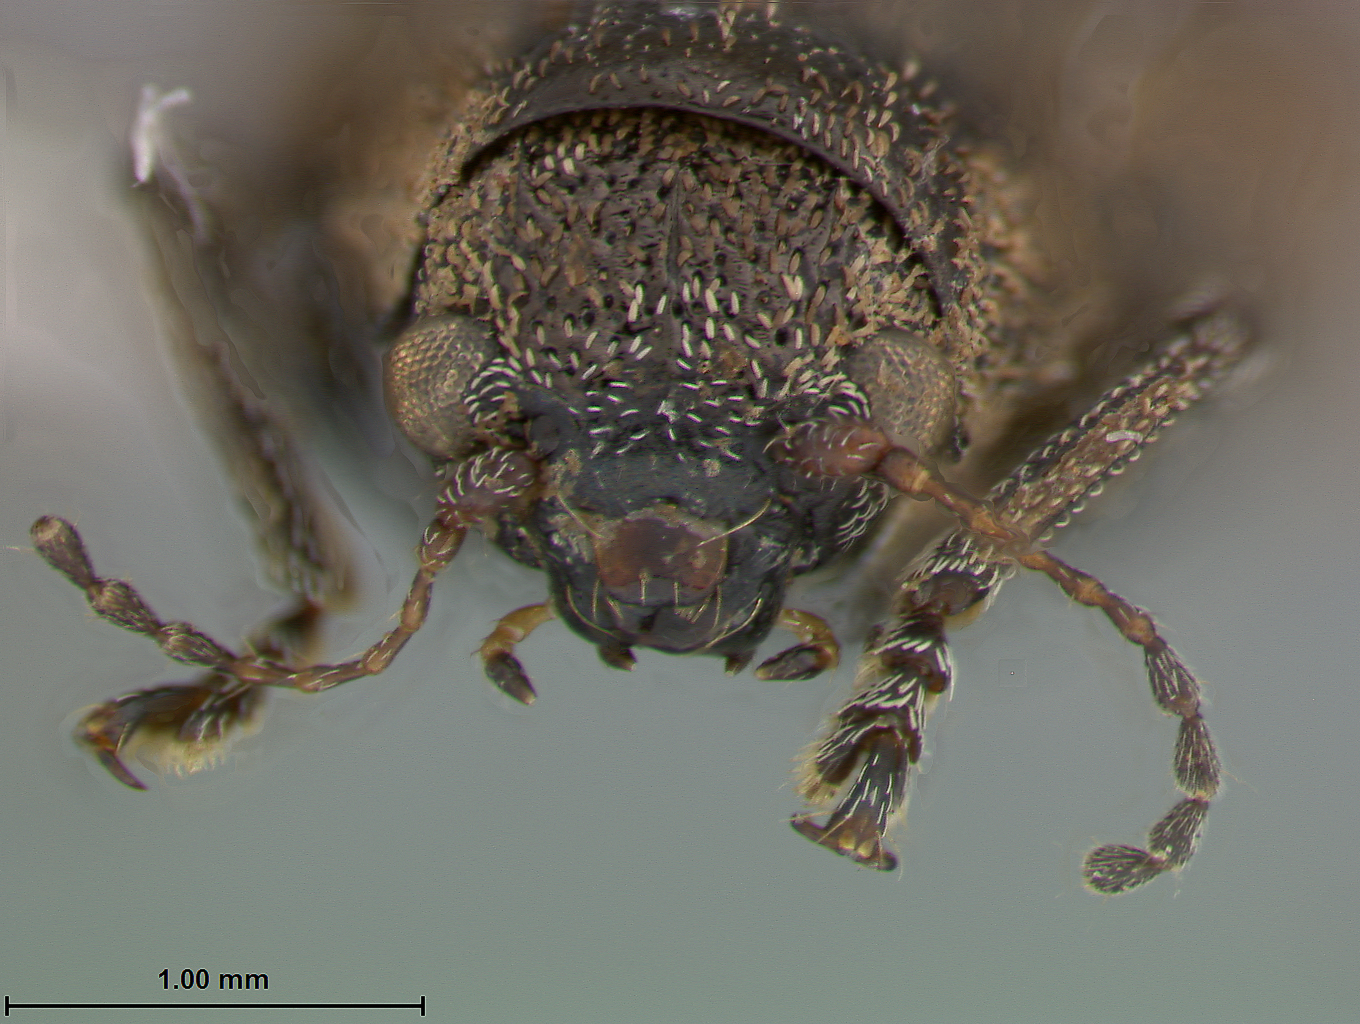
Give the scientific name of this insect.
Myochrous jamaicensis
